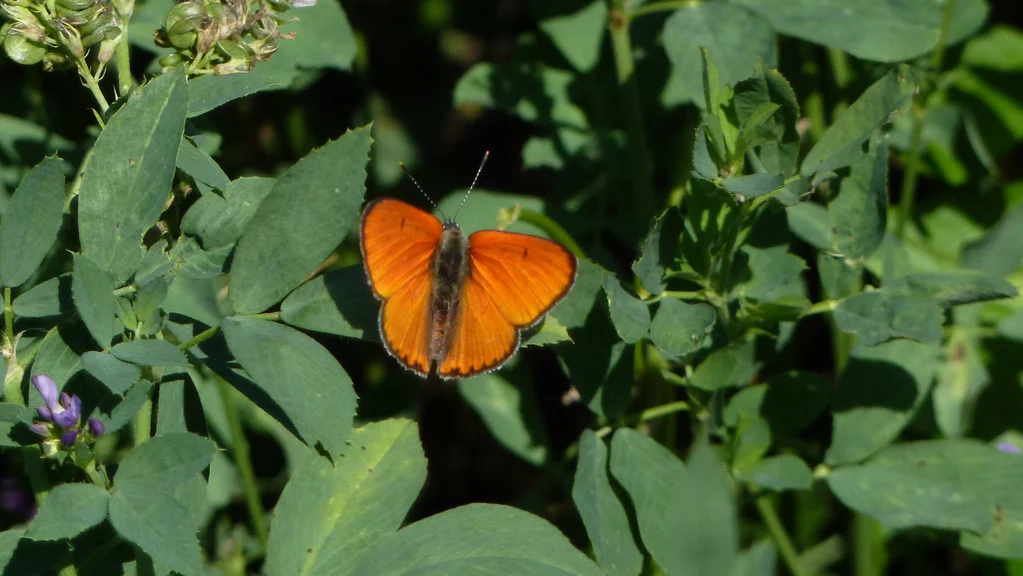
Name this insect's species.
Lycaena dispar
